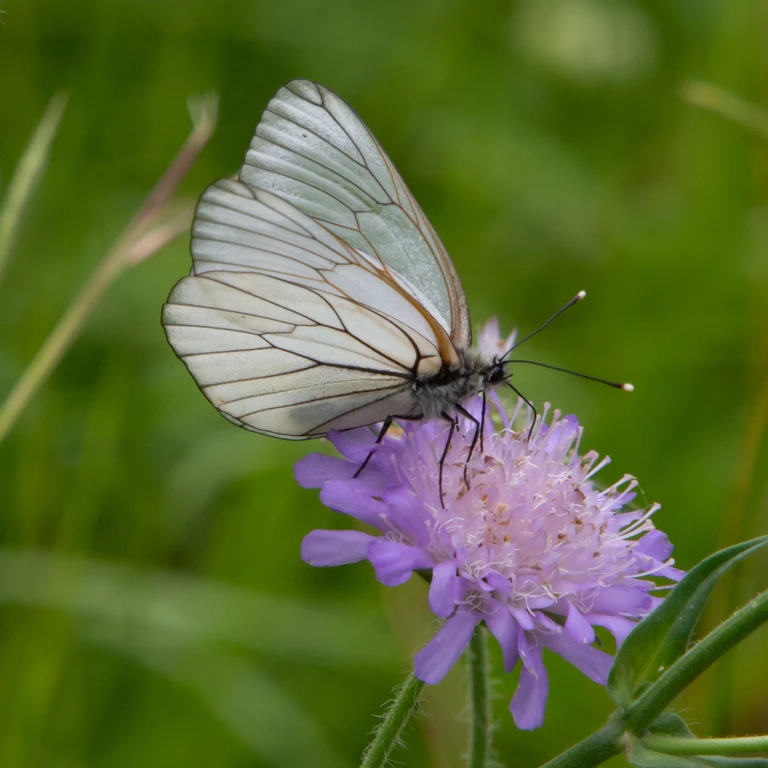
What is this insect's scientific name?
Aporia crataegi
